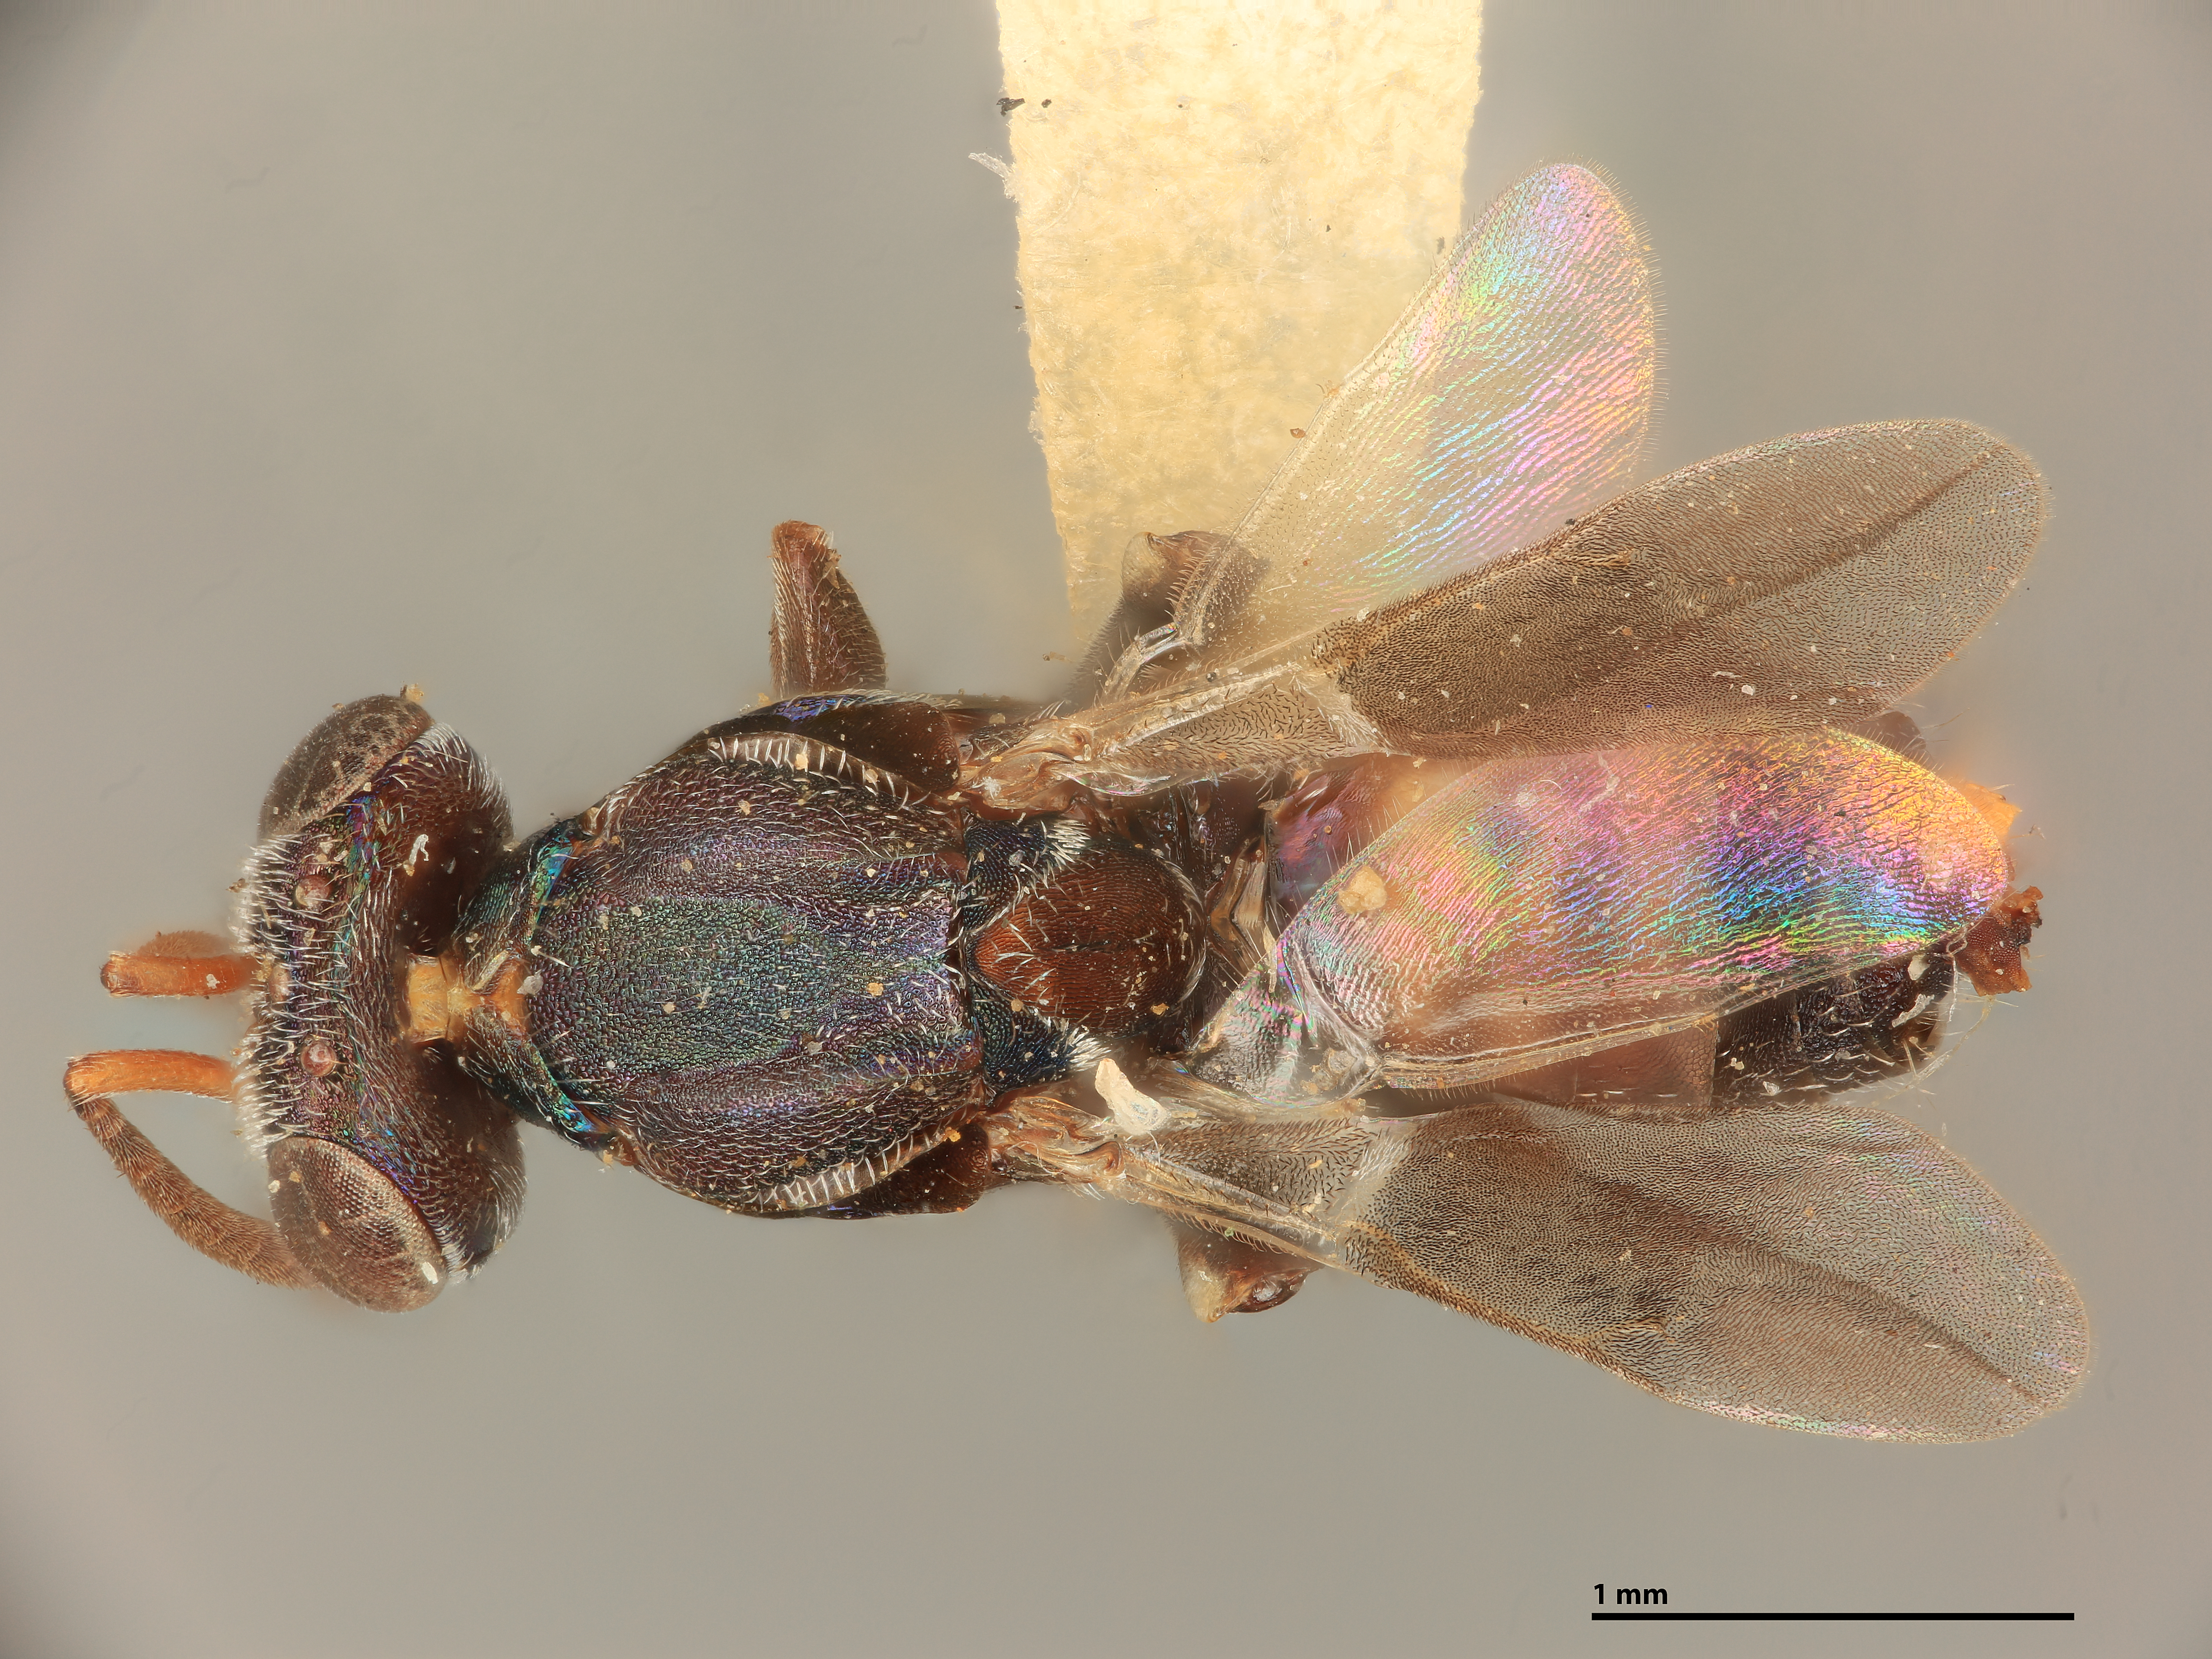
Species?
Lecaniobius utilis
